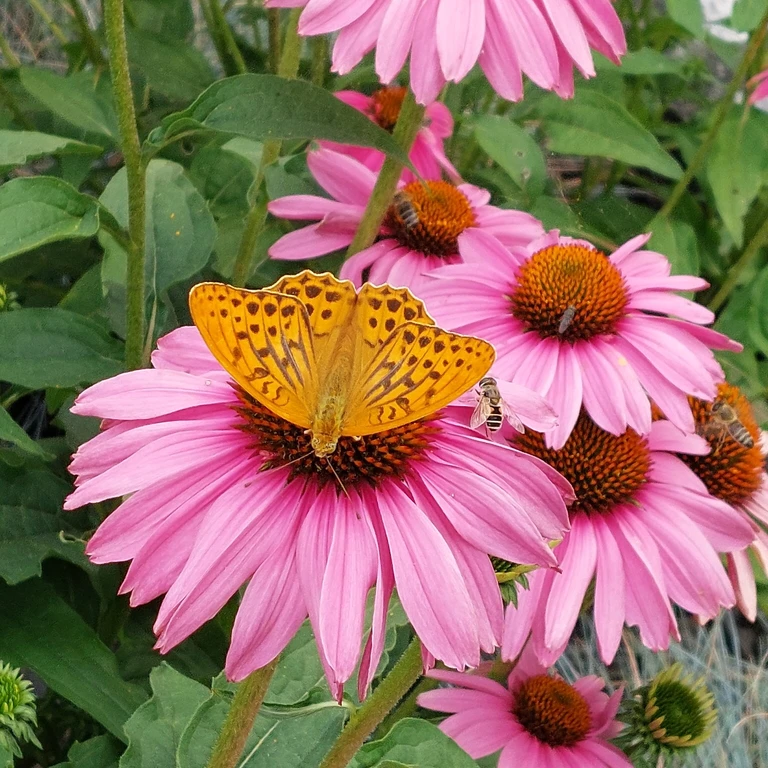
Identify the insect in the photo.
Argynnis paphia
